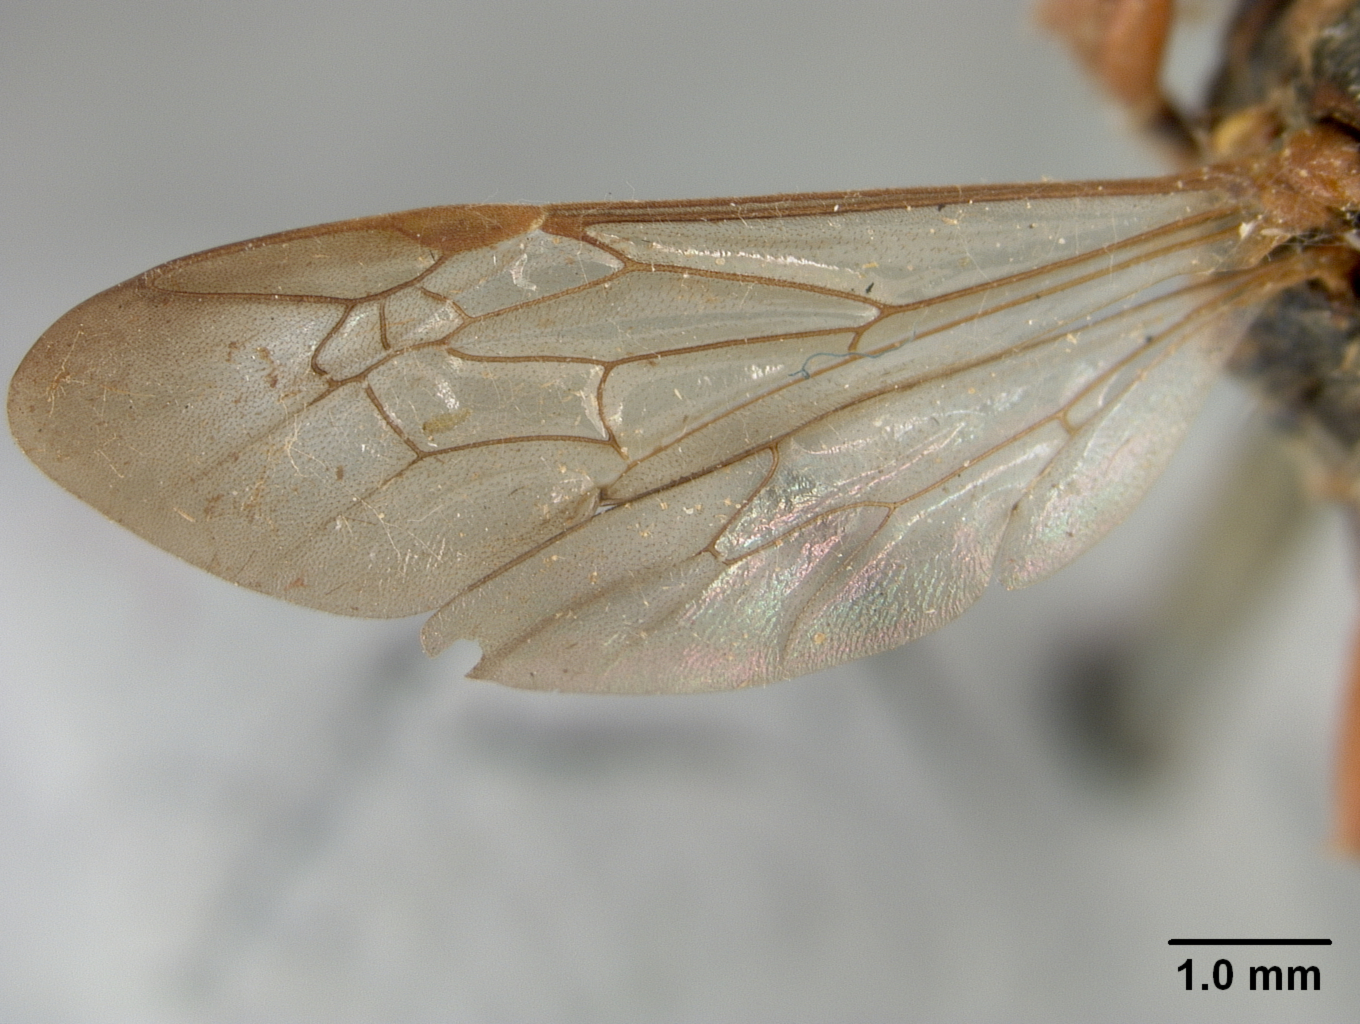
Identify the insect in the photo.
Nomada maculifrons
